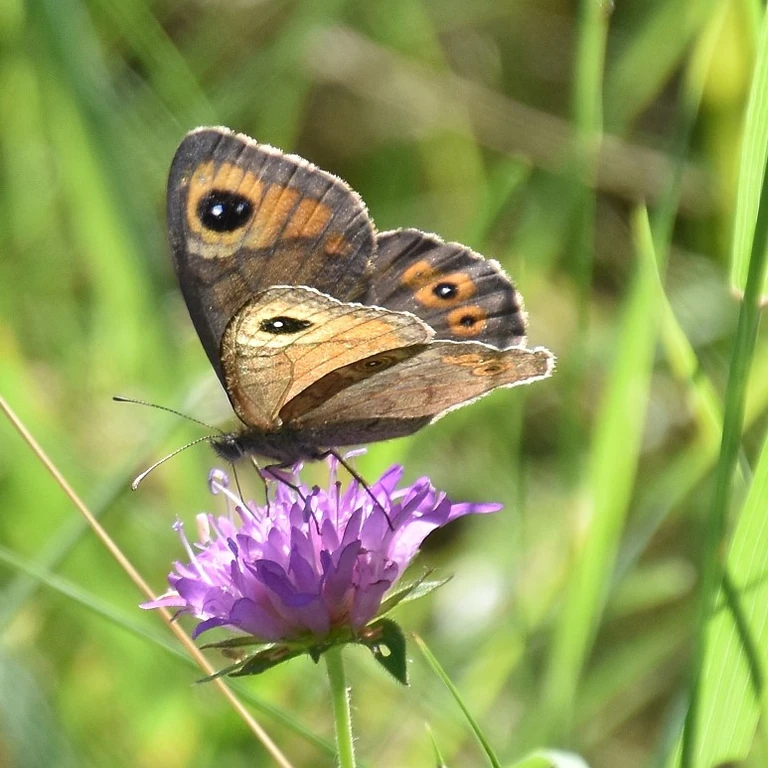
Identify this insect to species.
Lasiommata maera (also Pararge maera)
